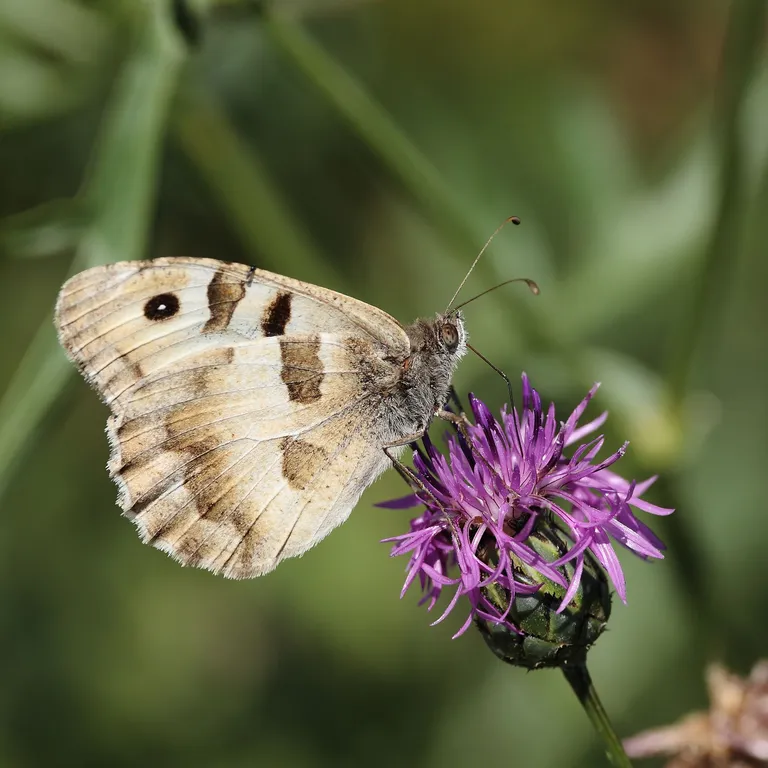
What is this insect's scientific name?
Chazara briseis (also Satyrus briseis)
